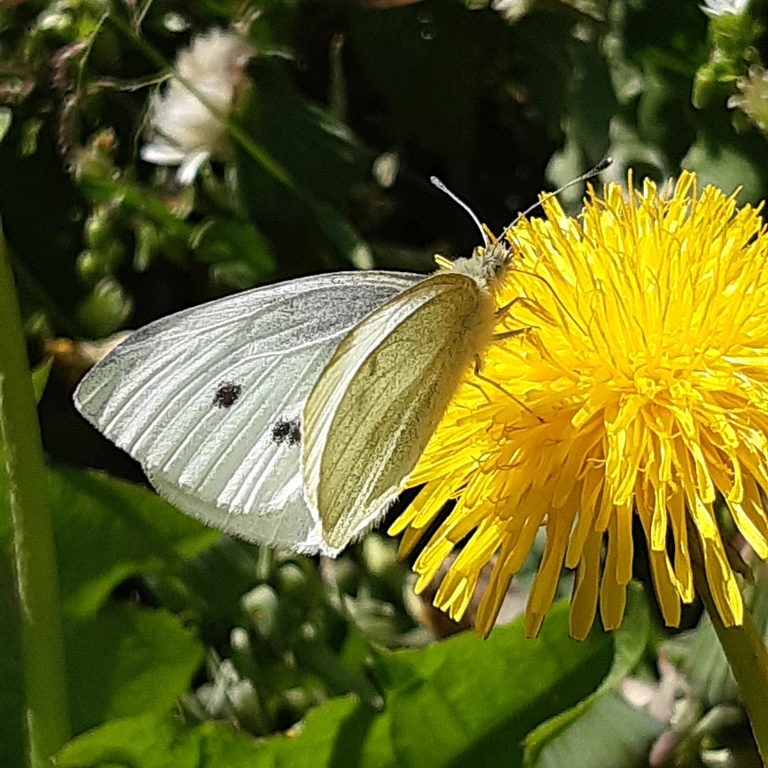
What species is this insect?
Pieris rapae
